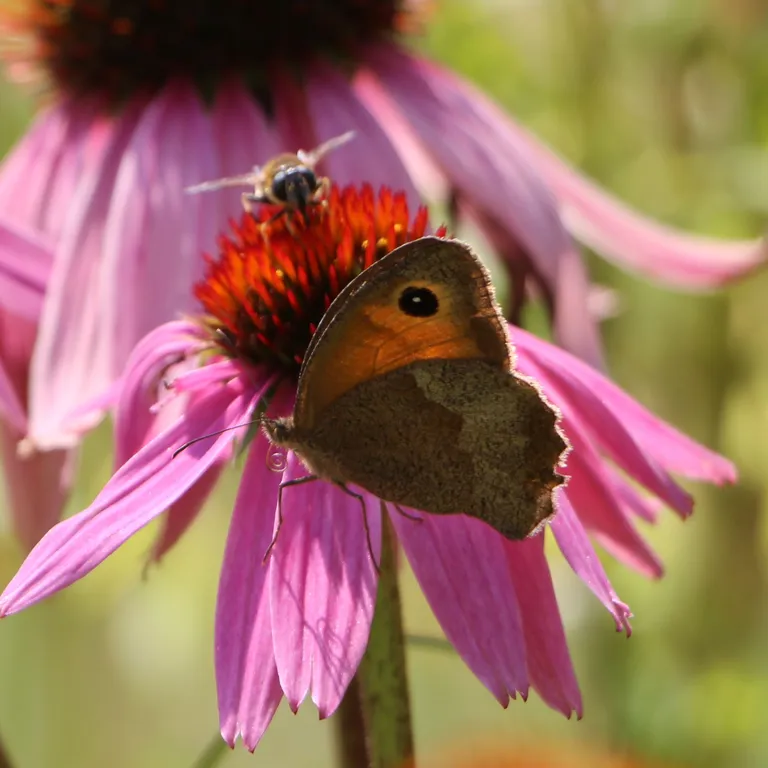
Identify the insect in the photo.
Maniola jurtina
